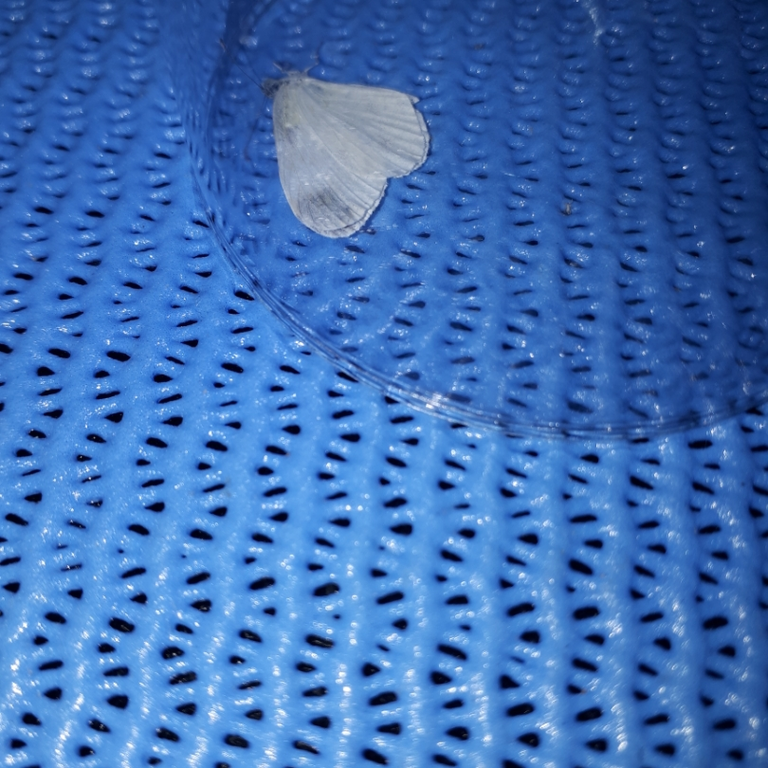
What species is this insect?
Leptidea sinapis/juvernica
